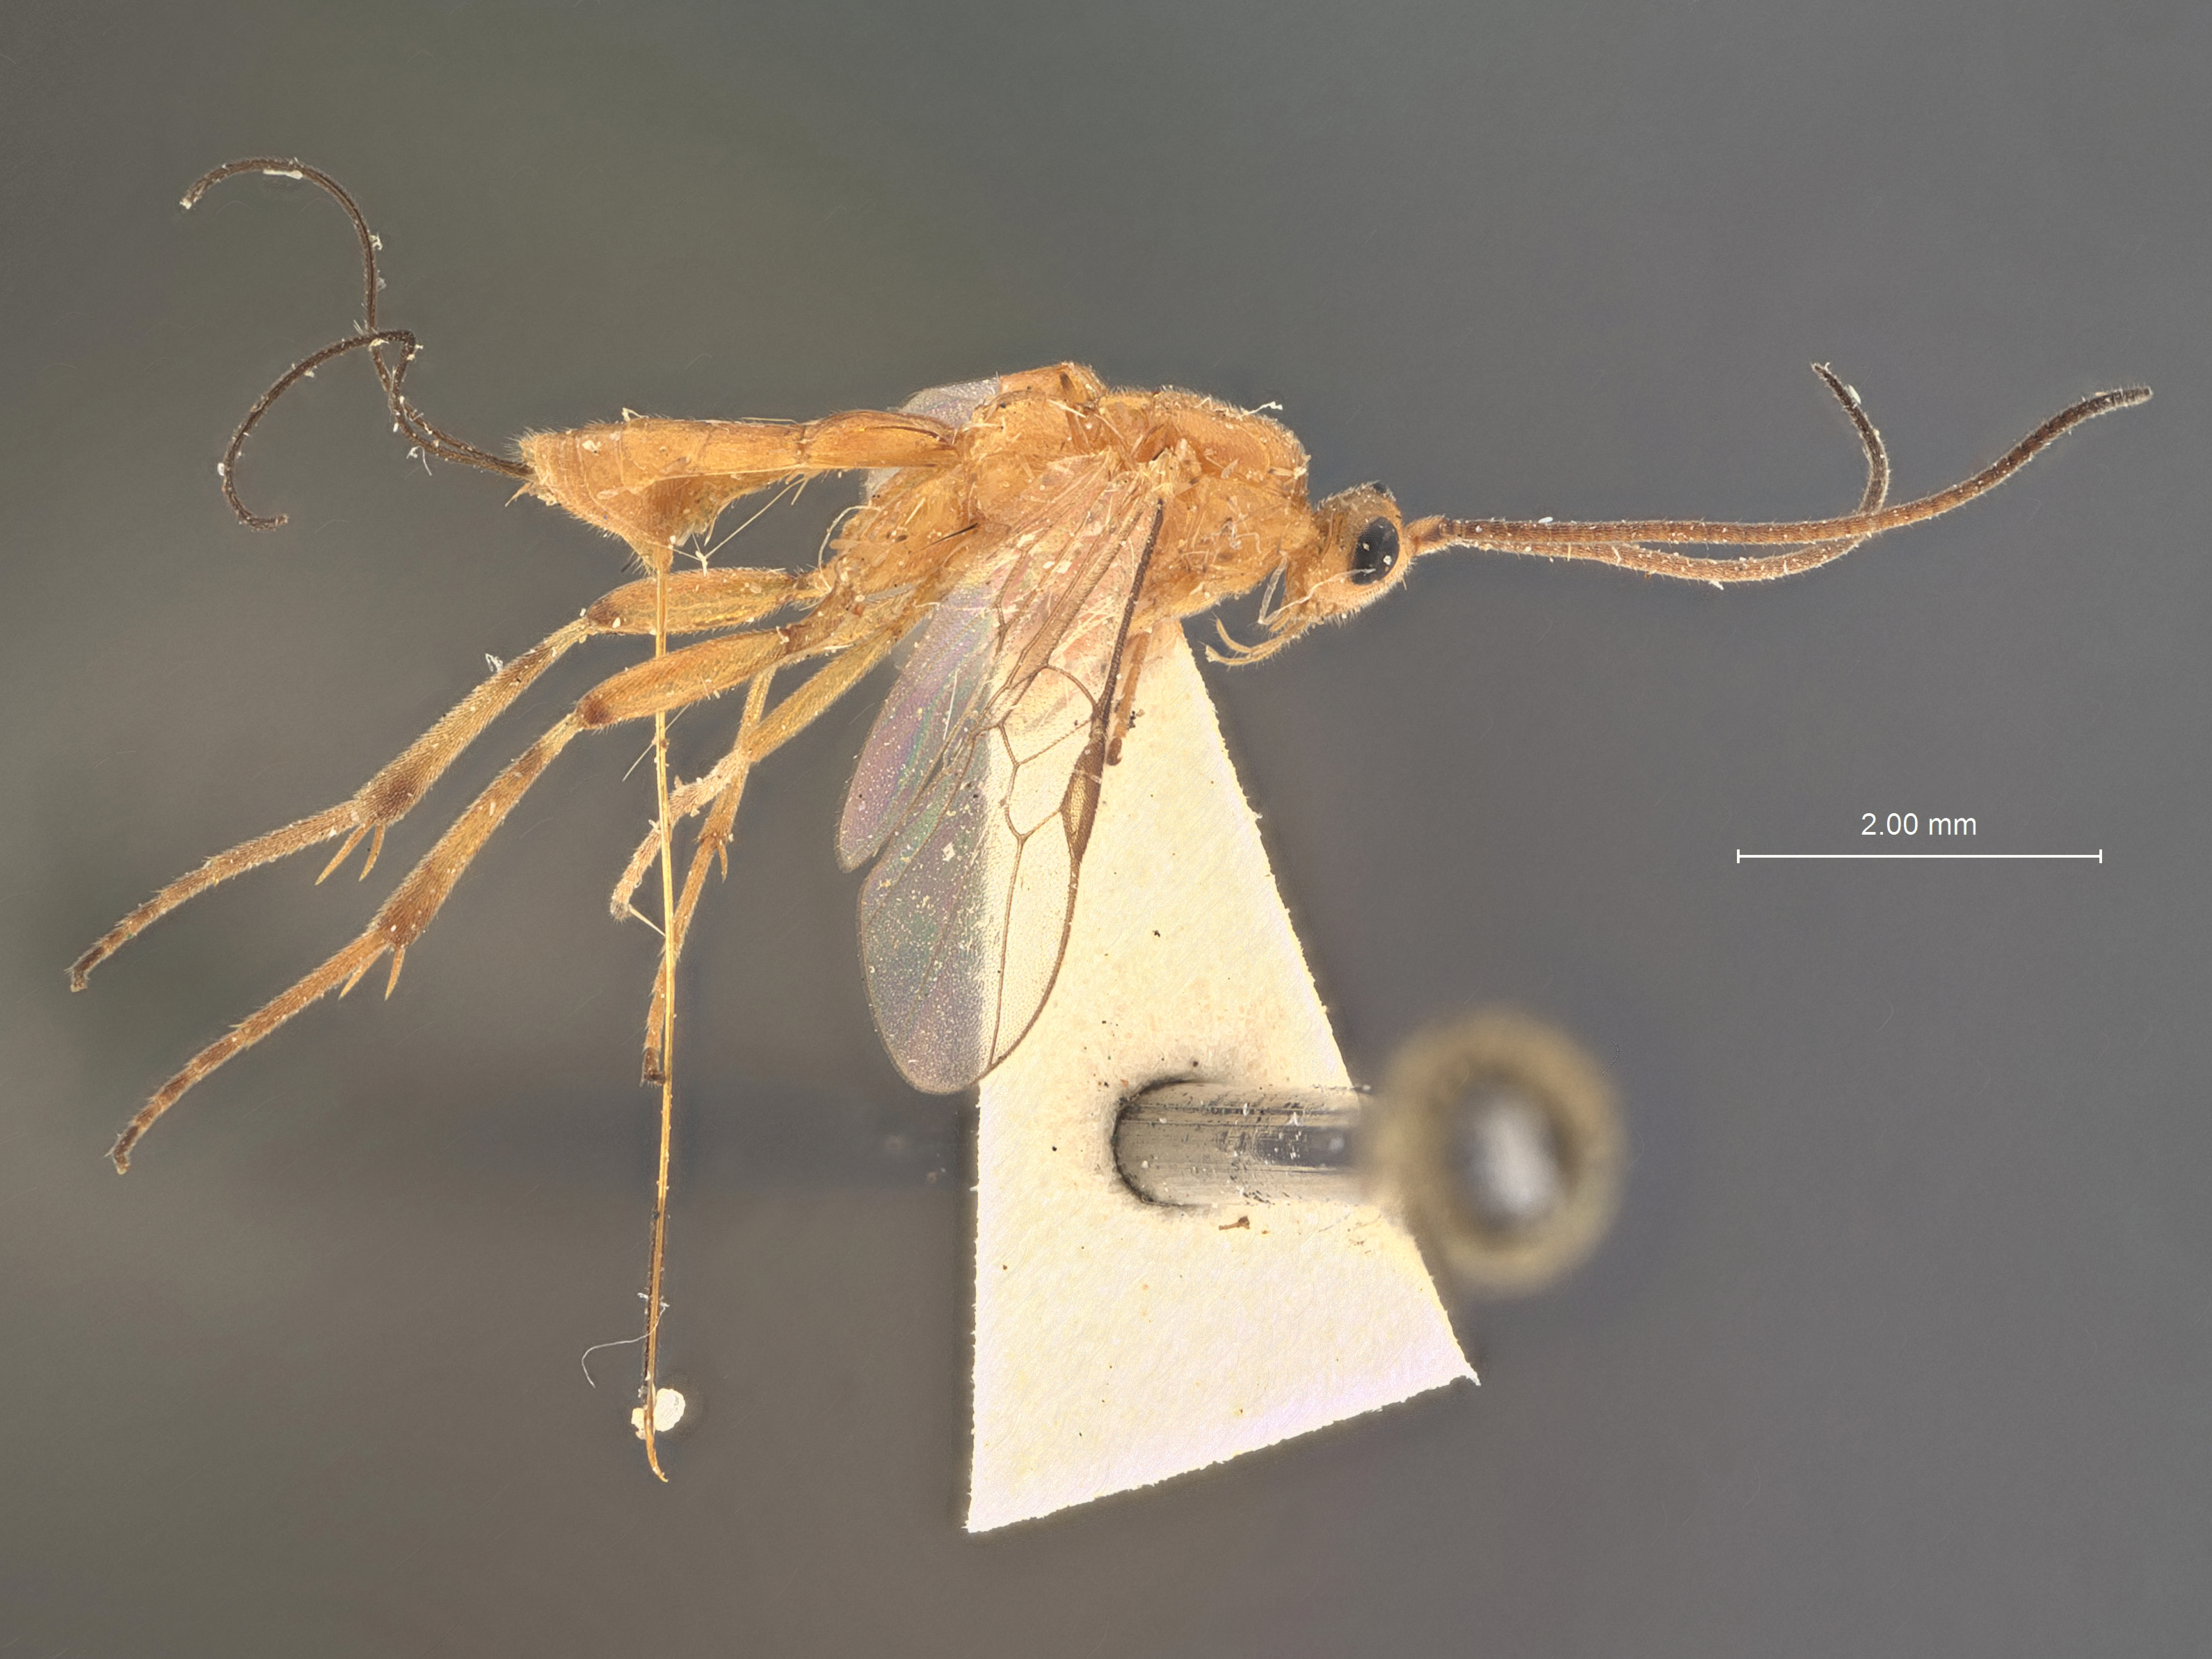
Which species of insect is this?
Orgilus gossypii
